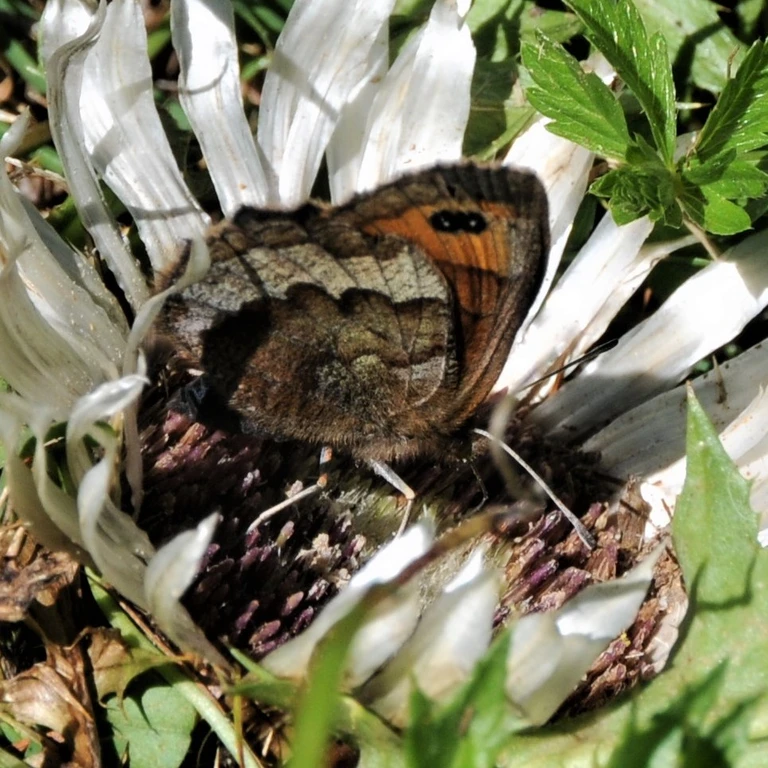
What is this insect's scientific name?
Erebia pronoe
